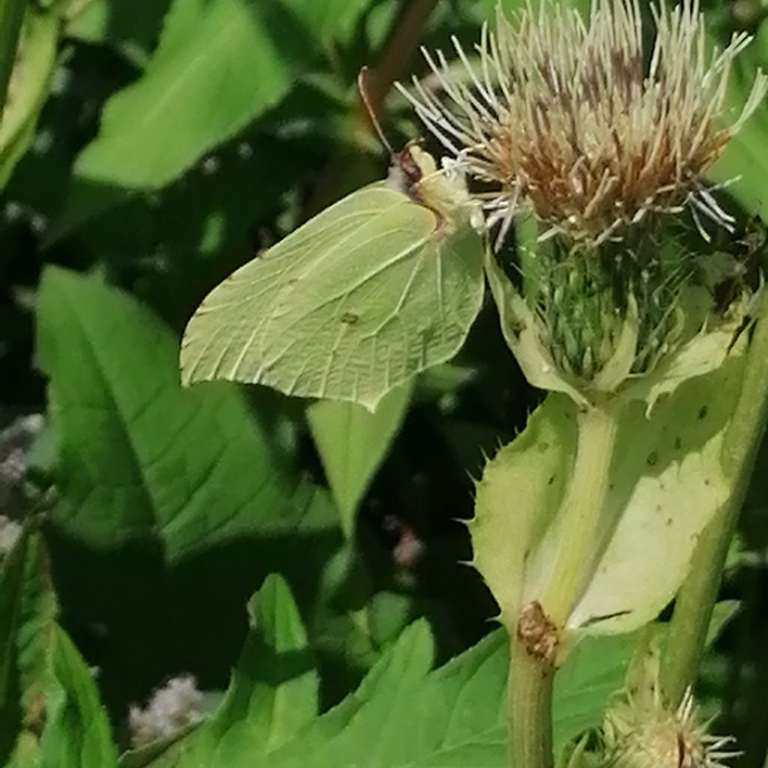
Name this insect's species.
Gonepteryx rhamni
